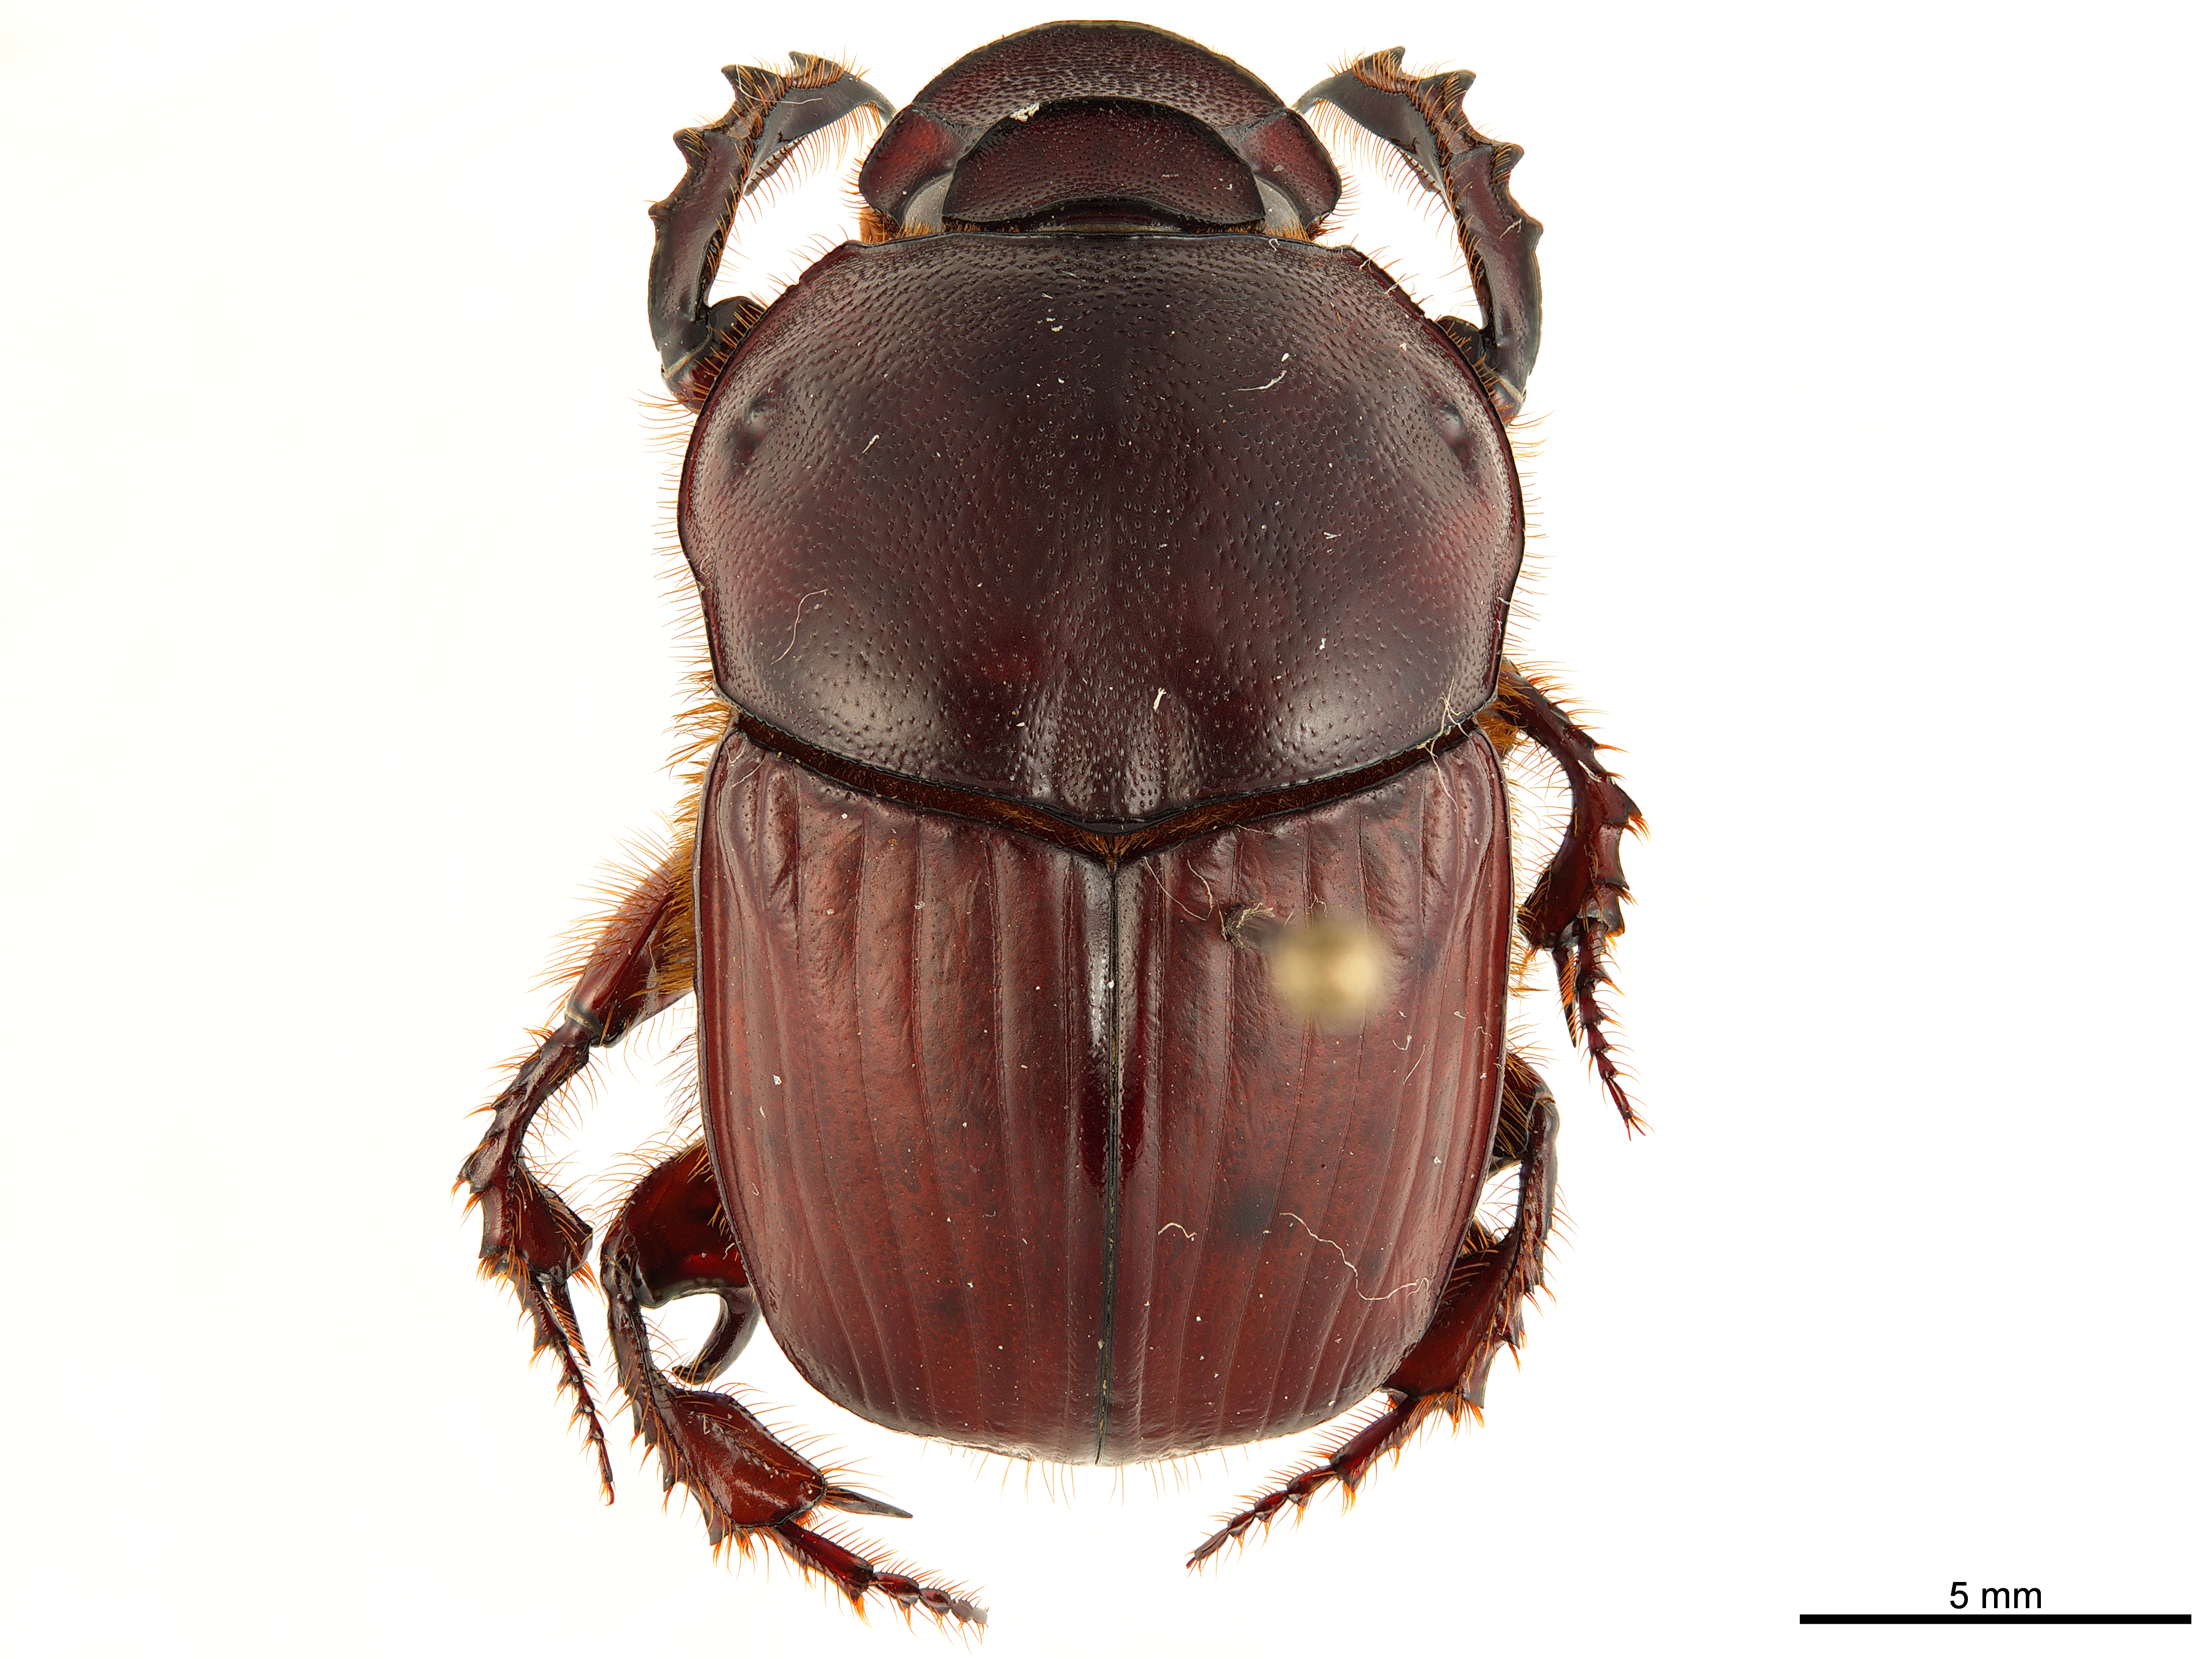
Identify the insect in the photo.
Onitis uncinatus
